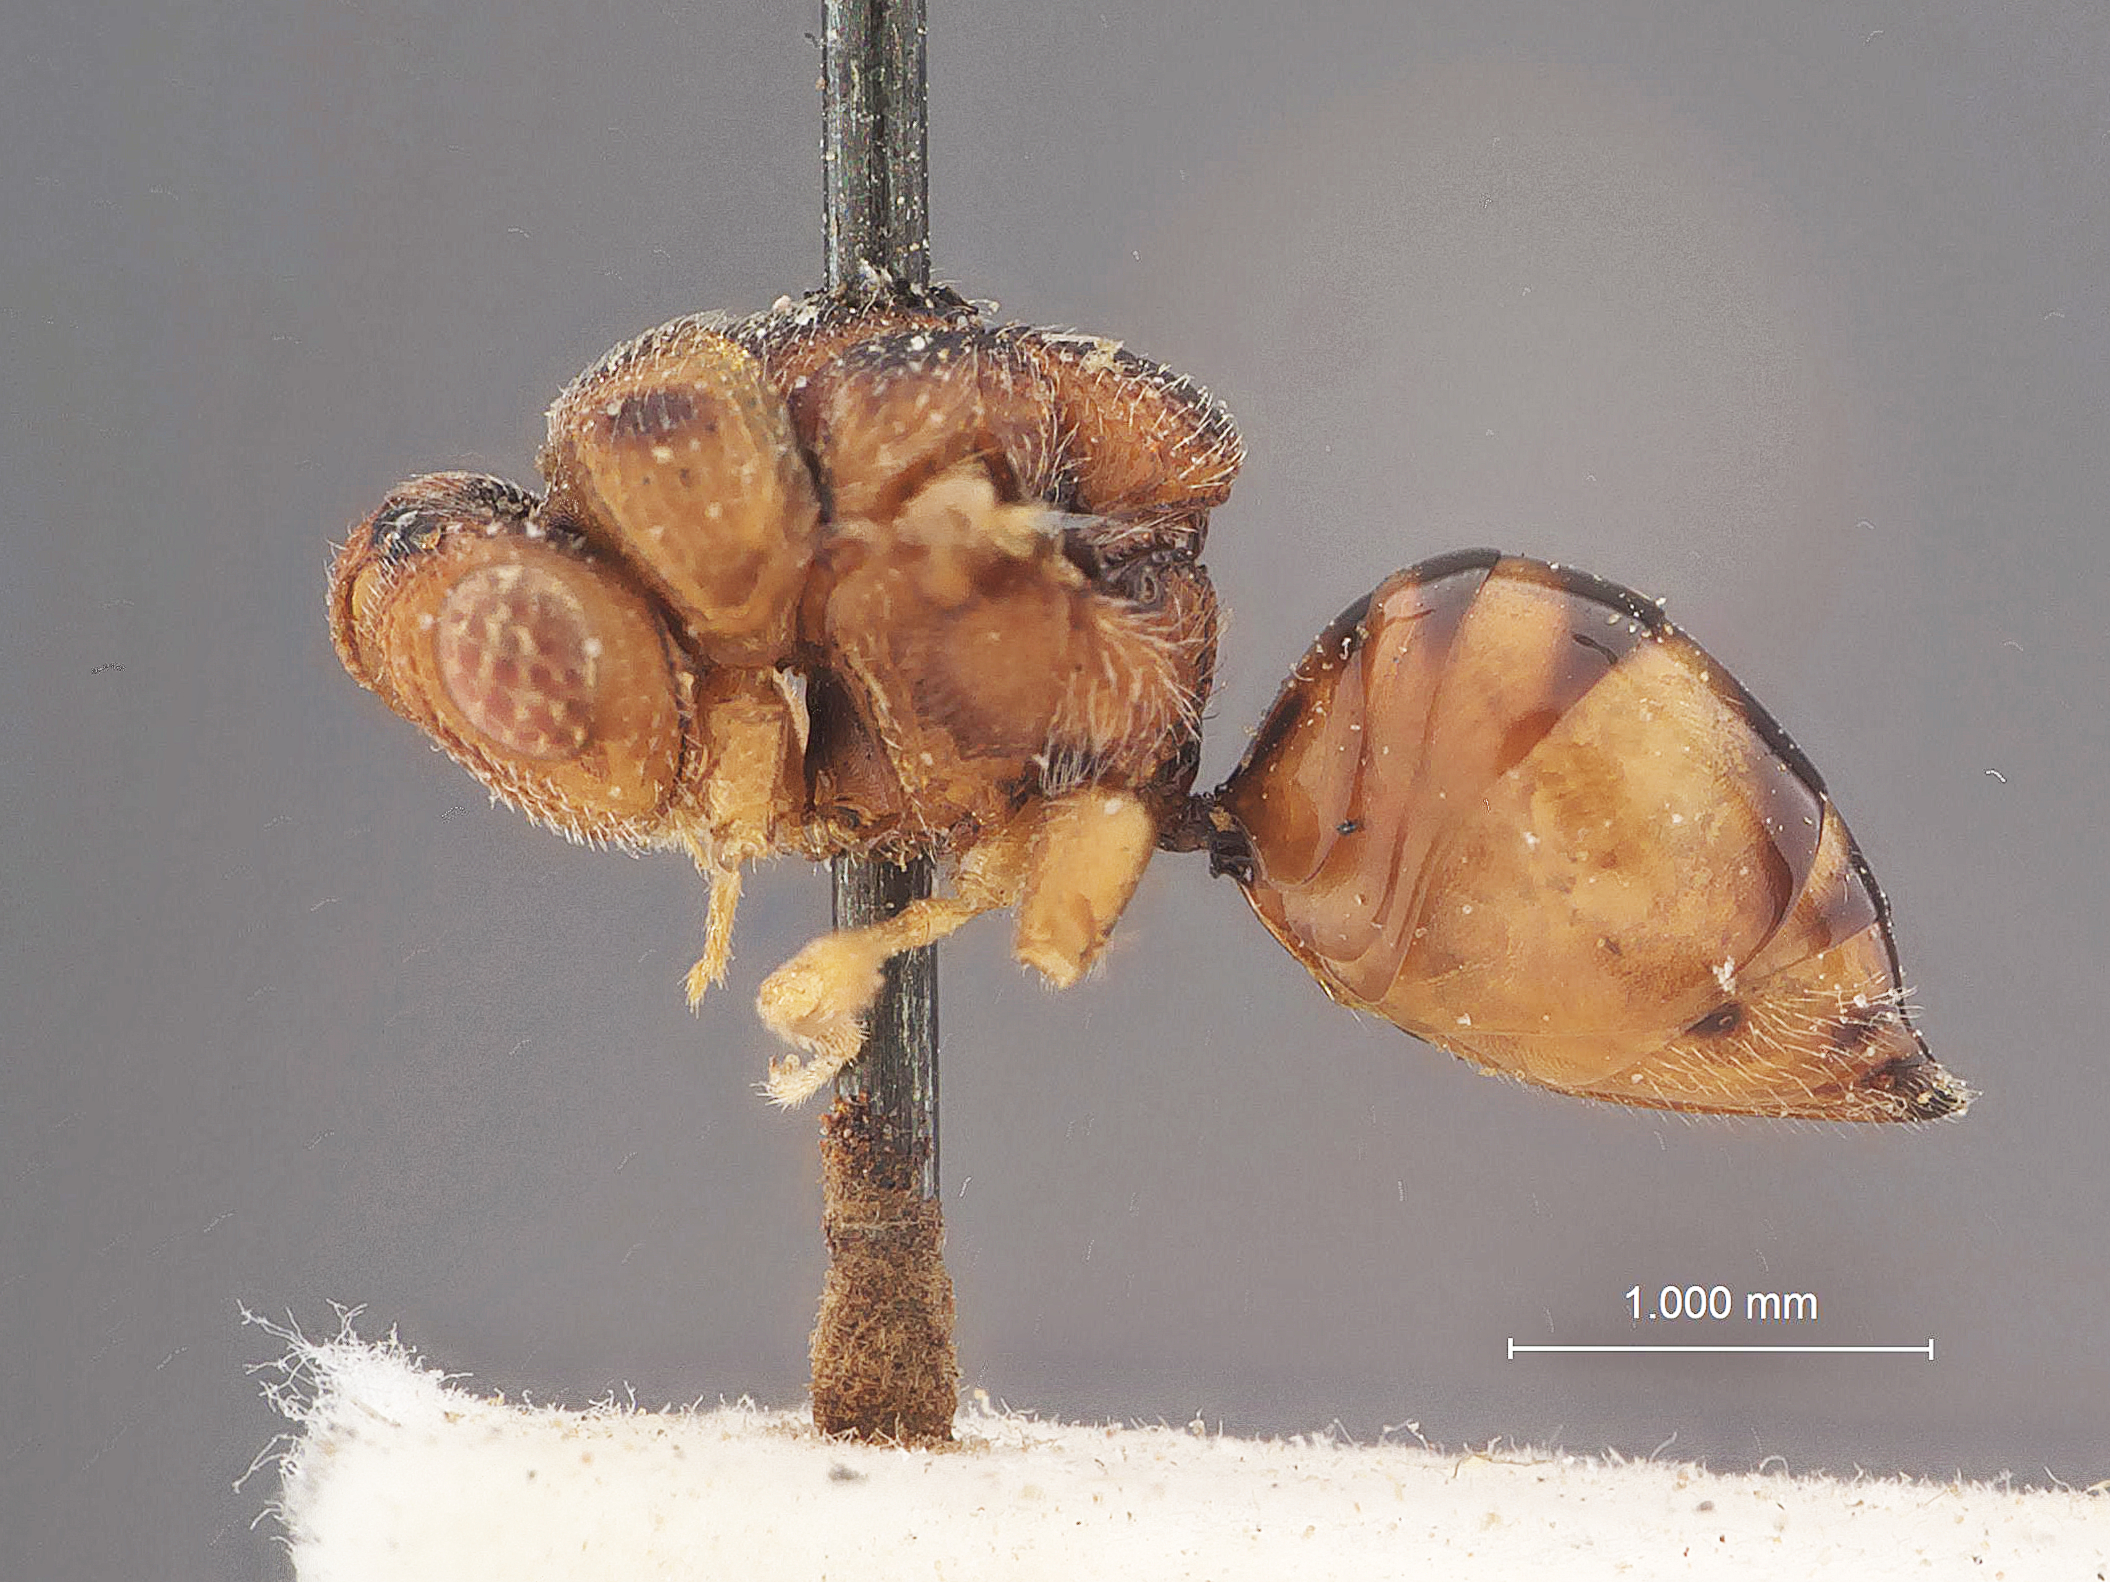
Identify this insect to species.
Bruchophagus ollenbachi
